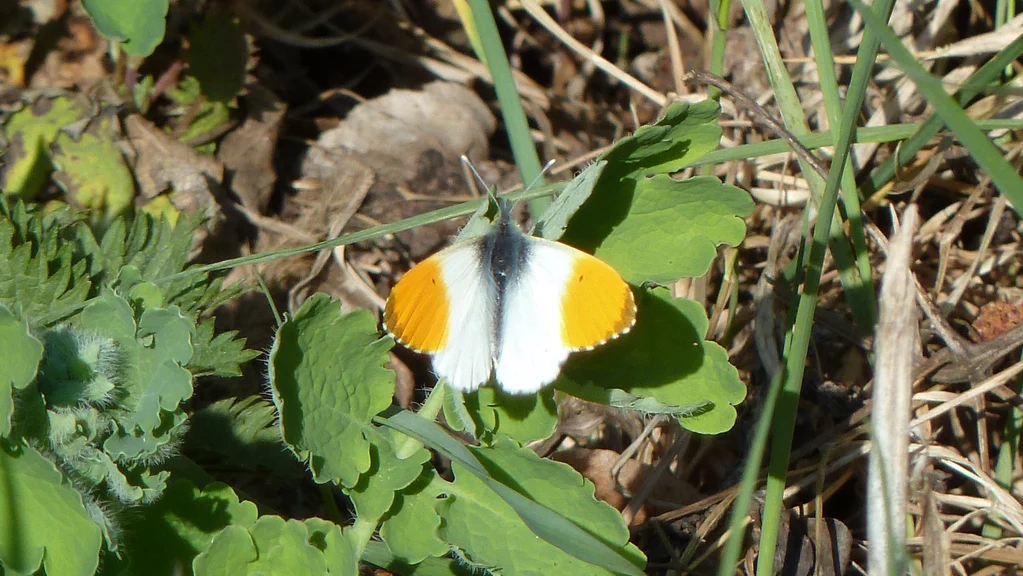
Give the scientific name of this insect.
Anthocharis cardamines
